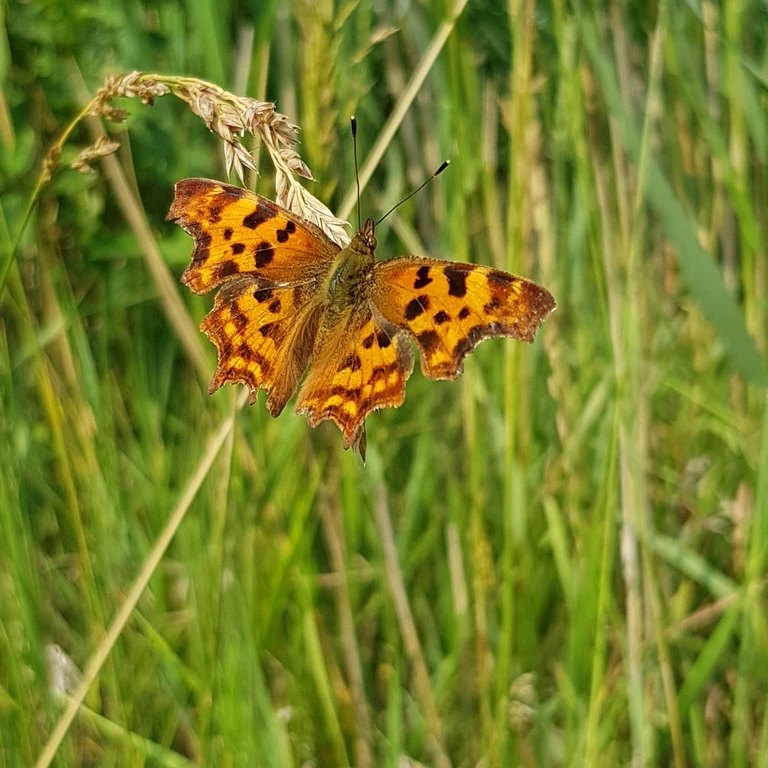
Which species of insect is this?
Polygonia c-album
